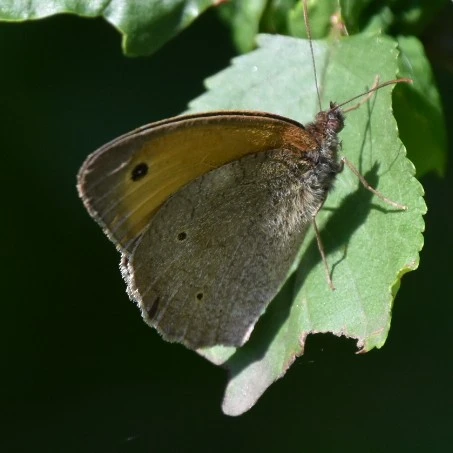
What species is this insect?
Maniola jurtina
